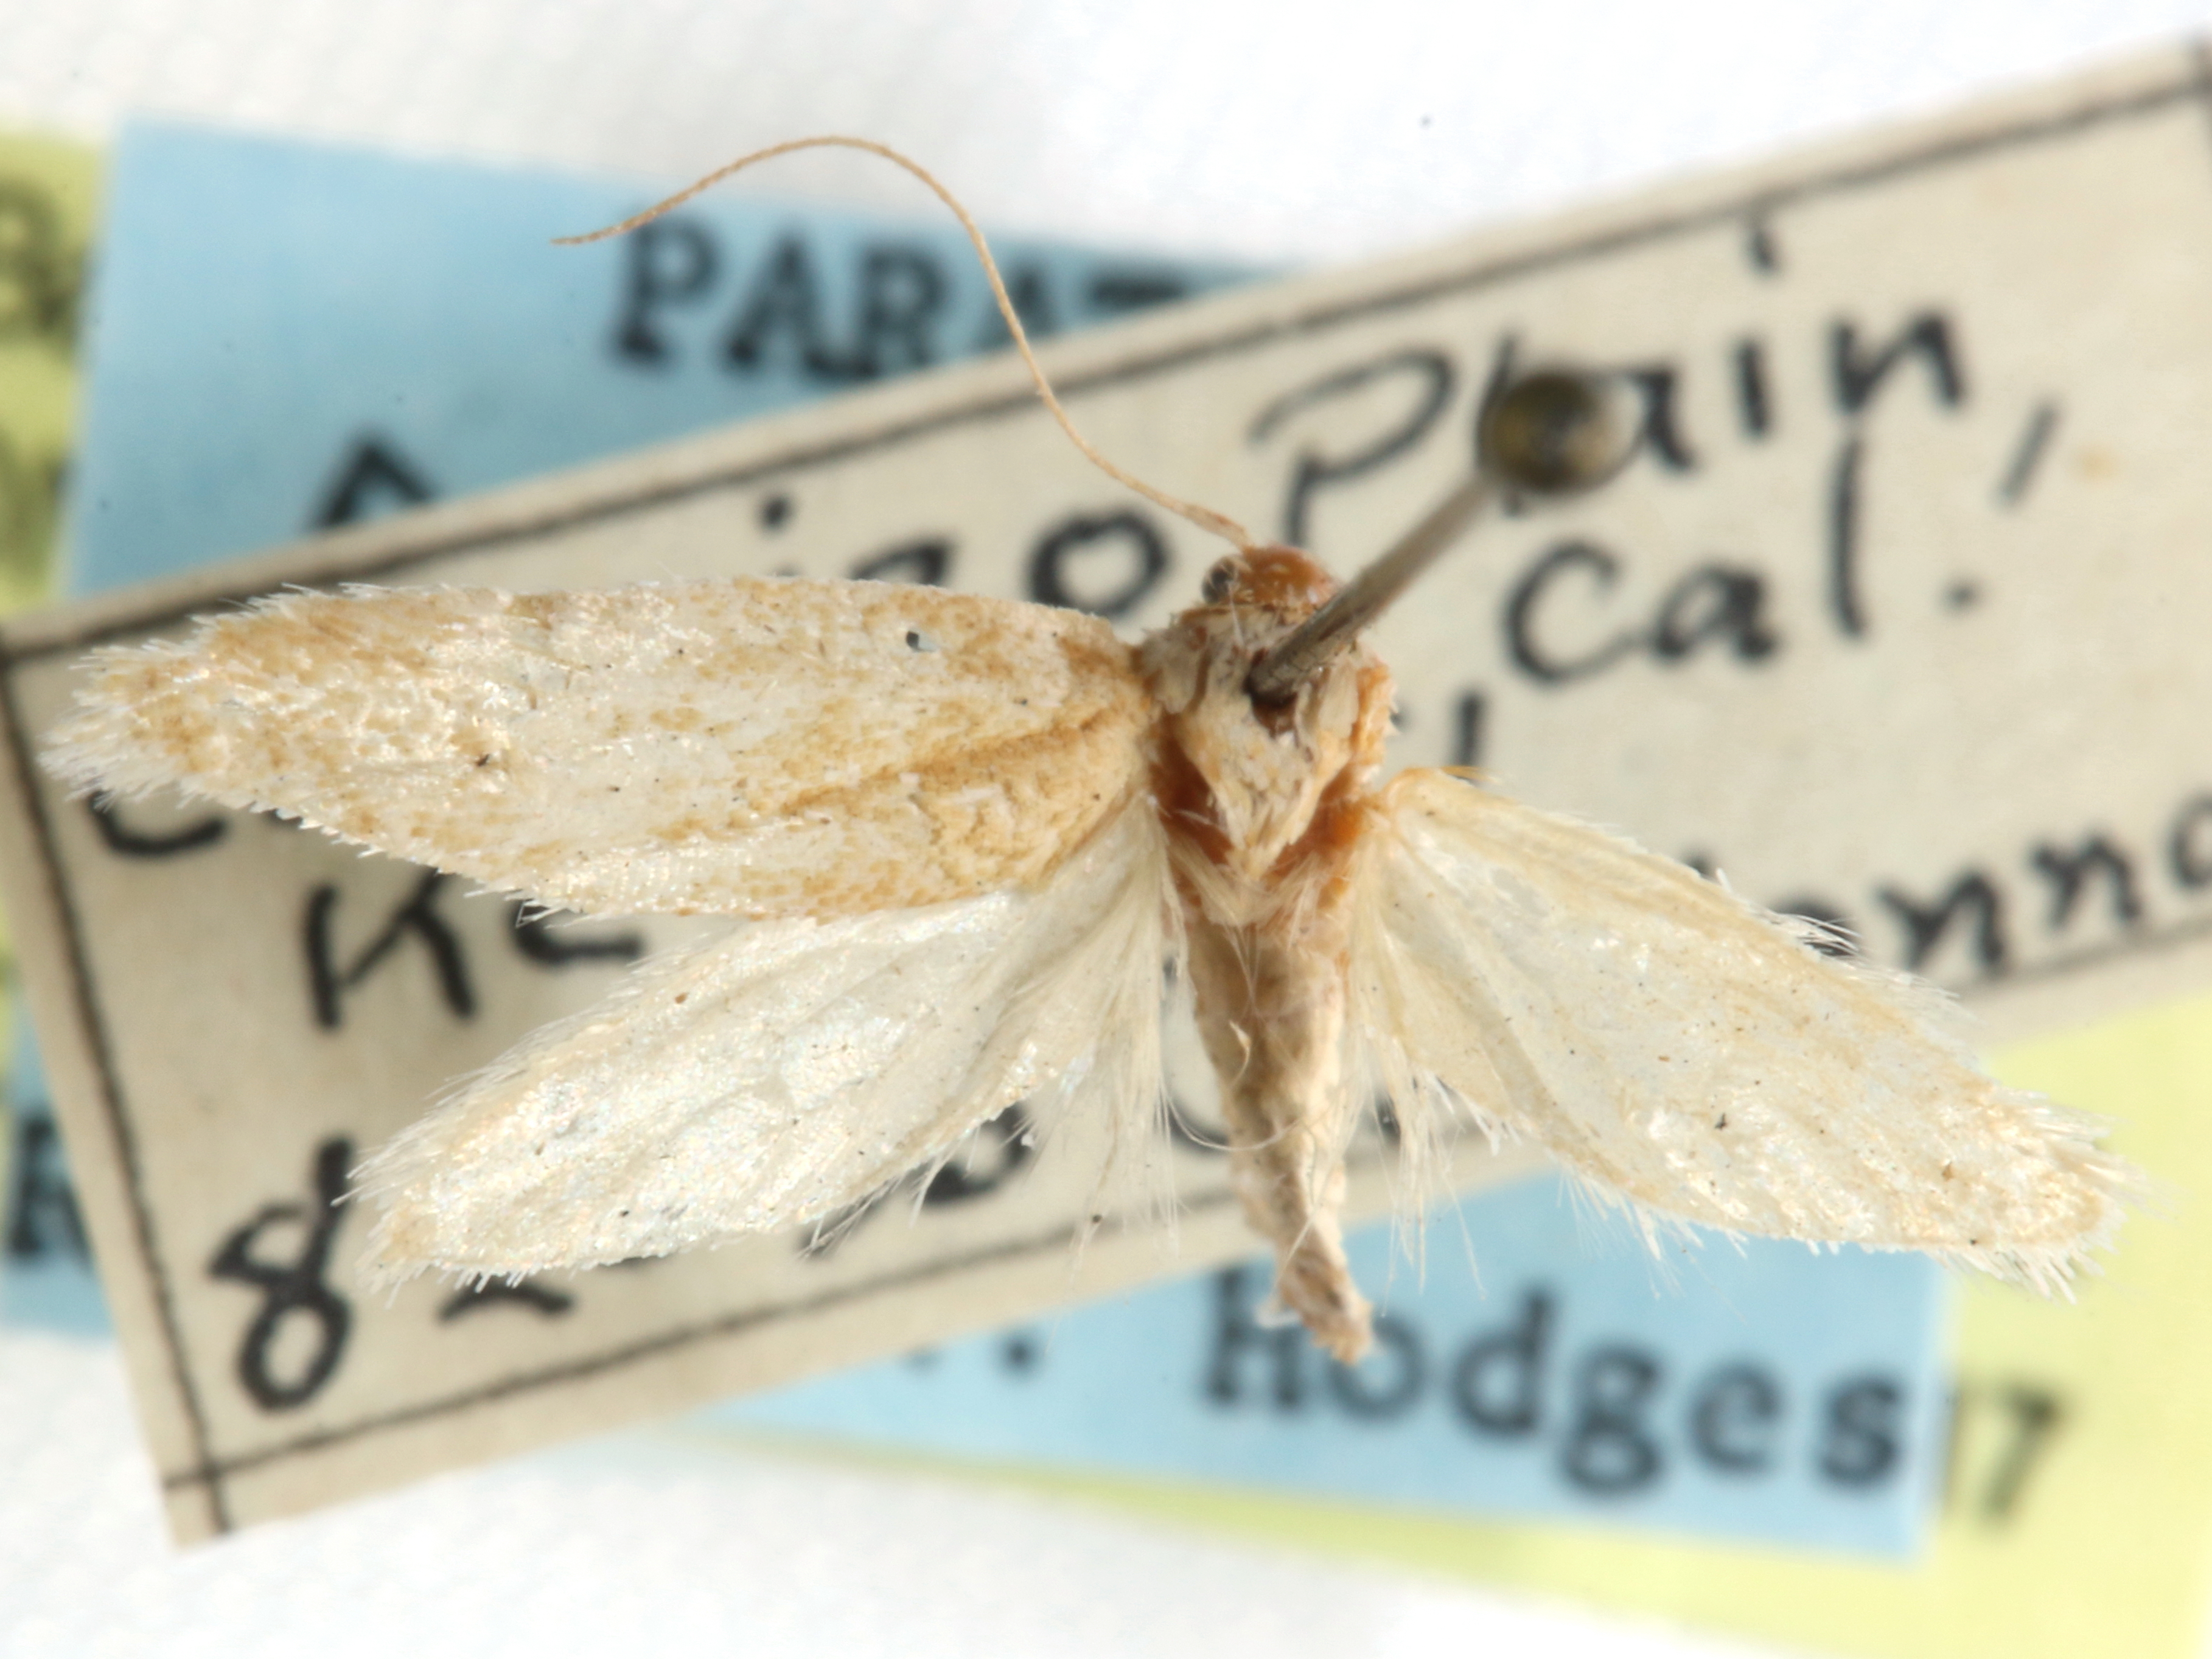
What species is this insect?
Anoncia fregeis
